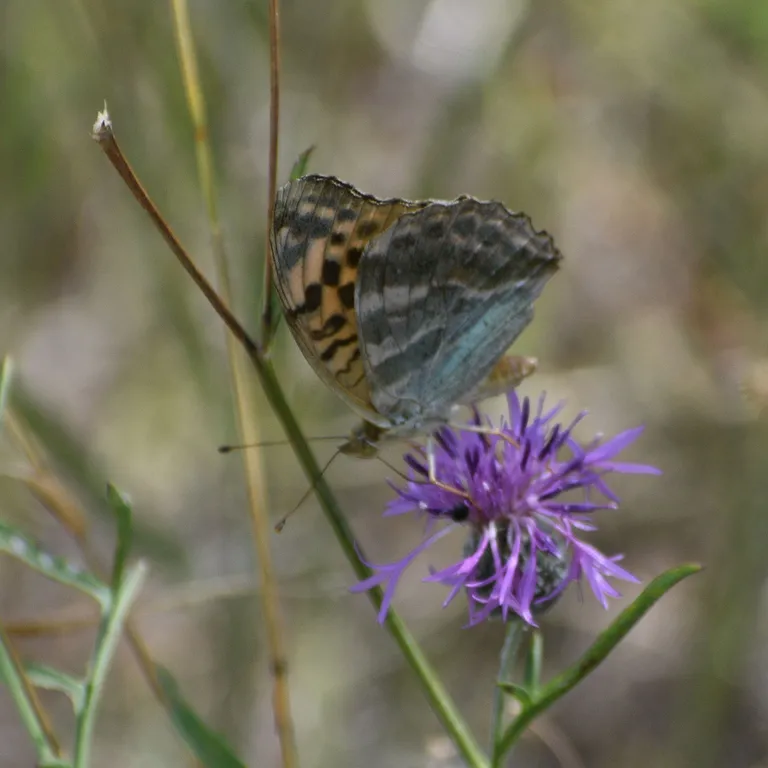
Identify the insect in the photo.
Argynnis paphia
